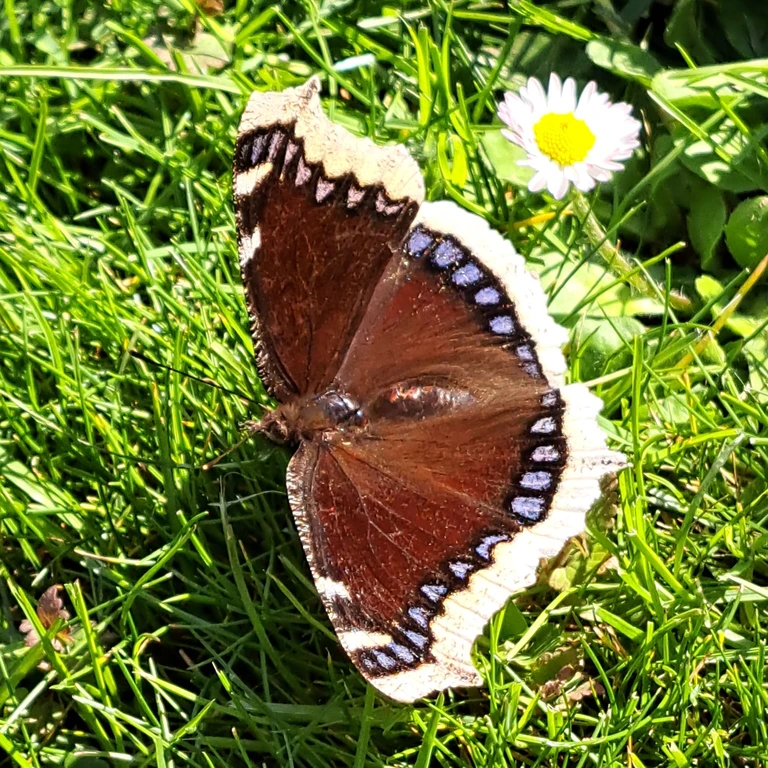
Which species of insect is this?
Nymphalis antiopa
